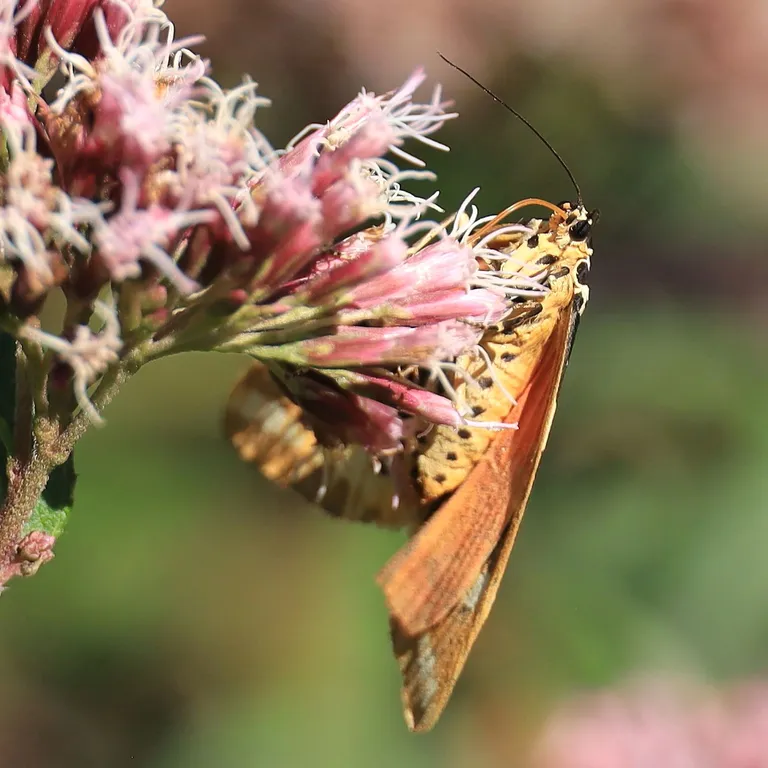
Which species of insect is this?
Euplagia quadripunctaria
